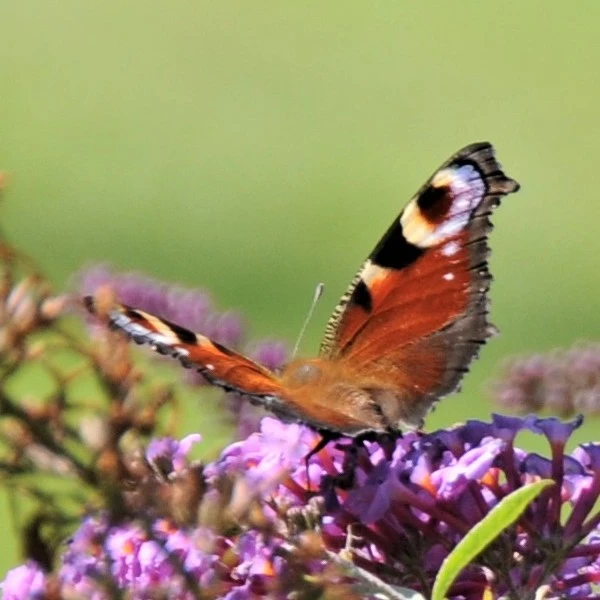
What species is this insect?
Aglais io
